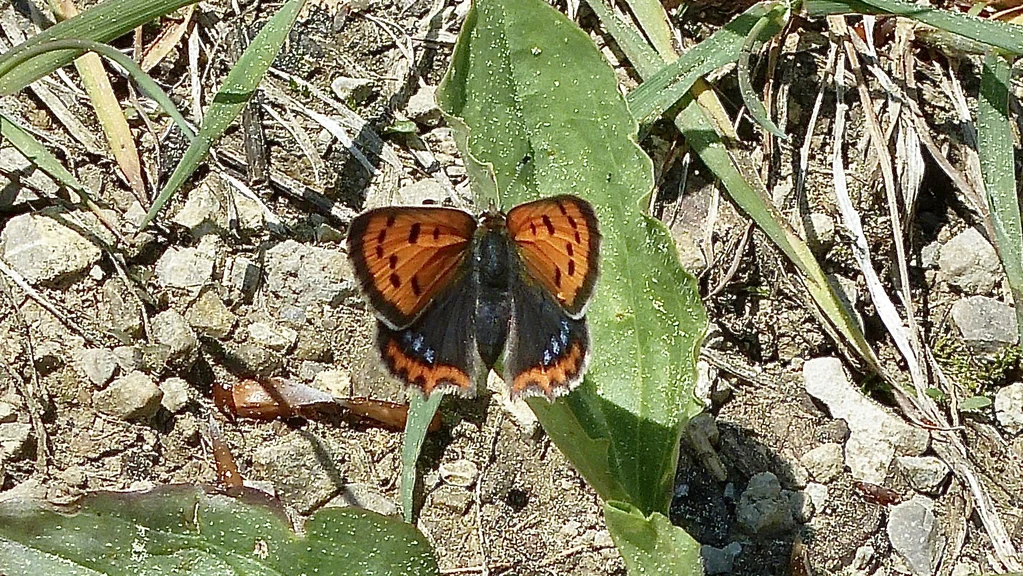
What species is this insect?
Lycaena phlaeas
